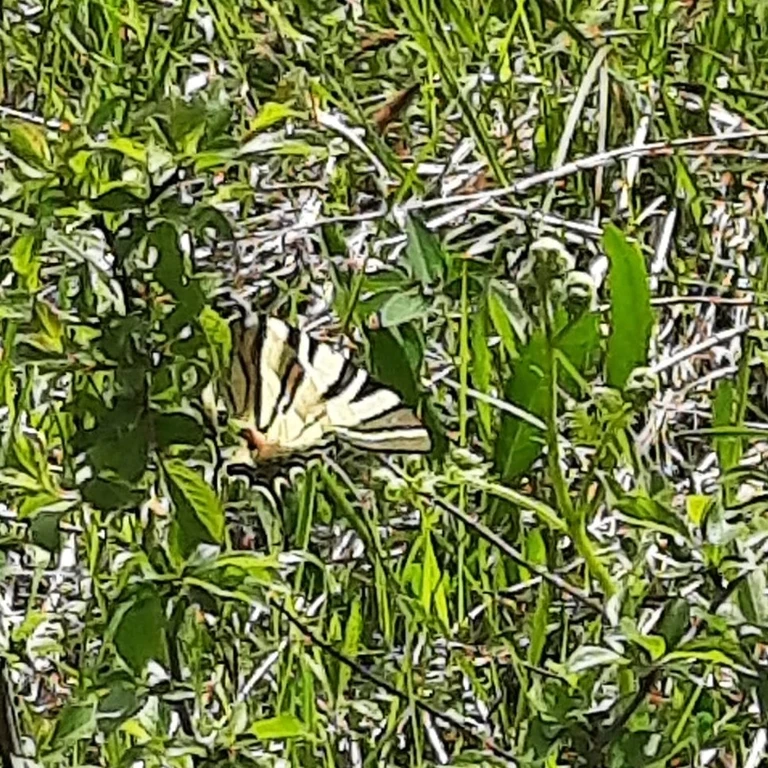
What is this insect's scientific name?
Iphiclides podalirius
